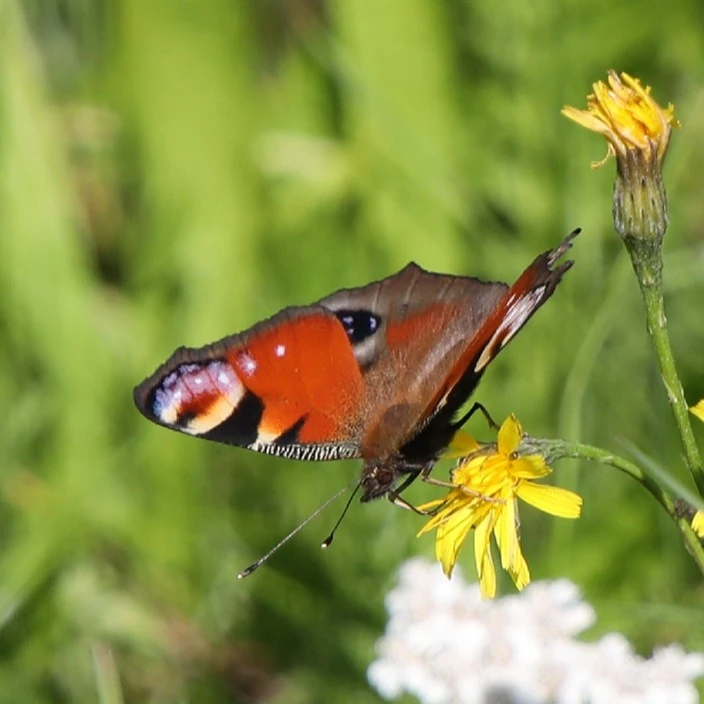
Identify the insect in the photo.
Aglais io
